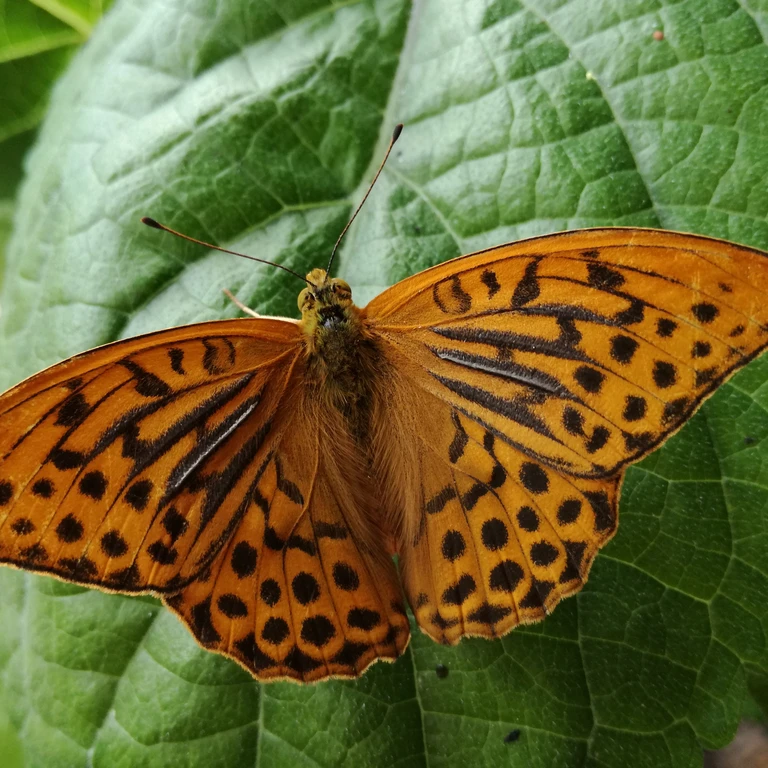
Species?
Argynnis paphia
